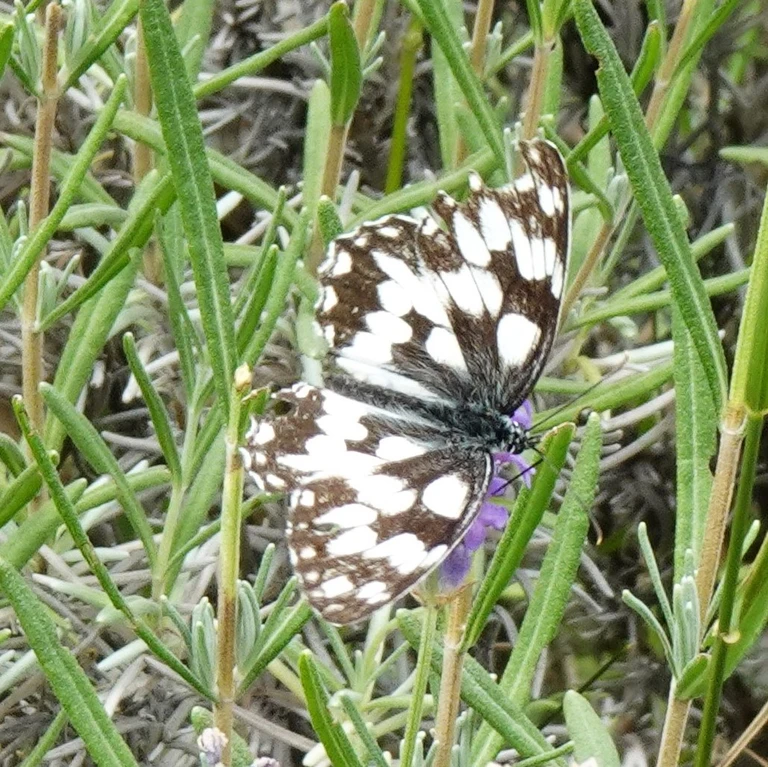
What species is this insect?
Melanargia galathea
